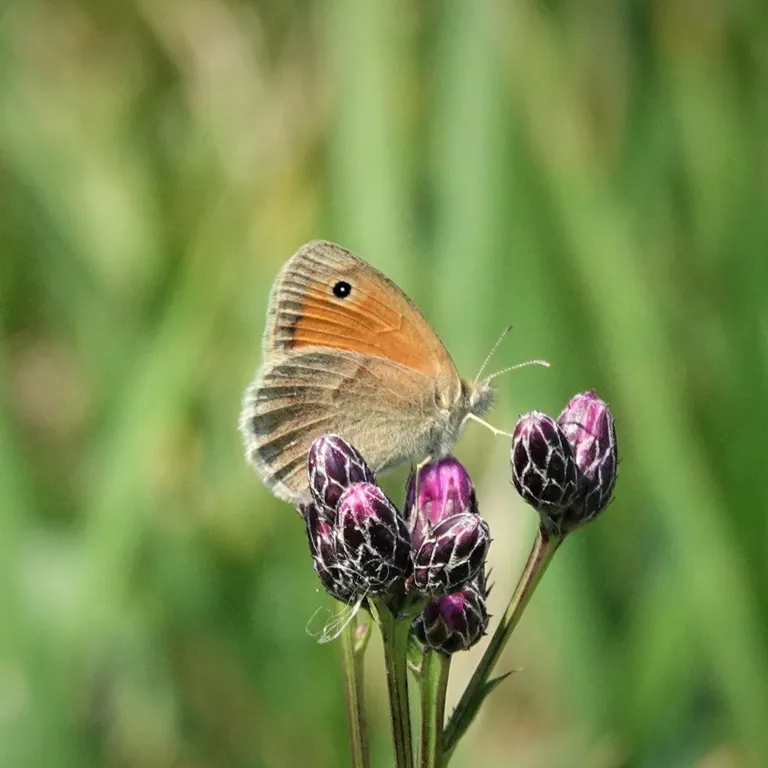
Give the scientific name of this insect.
Coenonympha pamphilus
